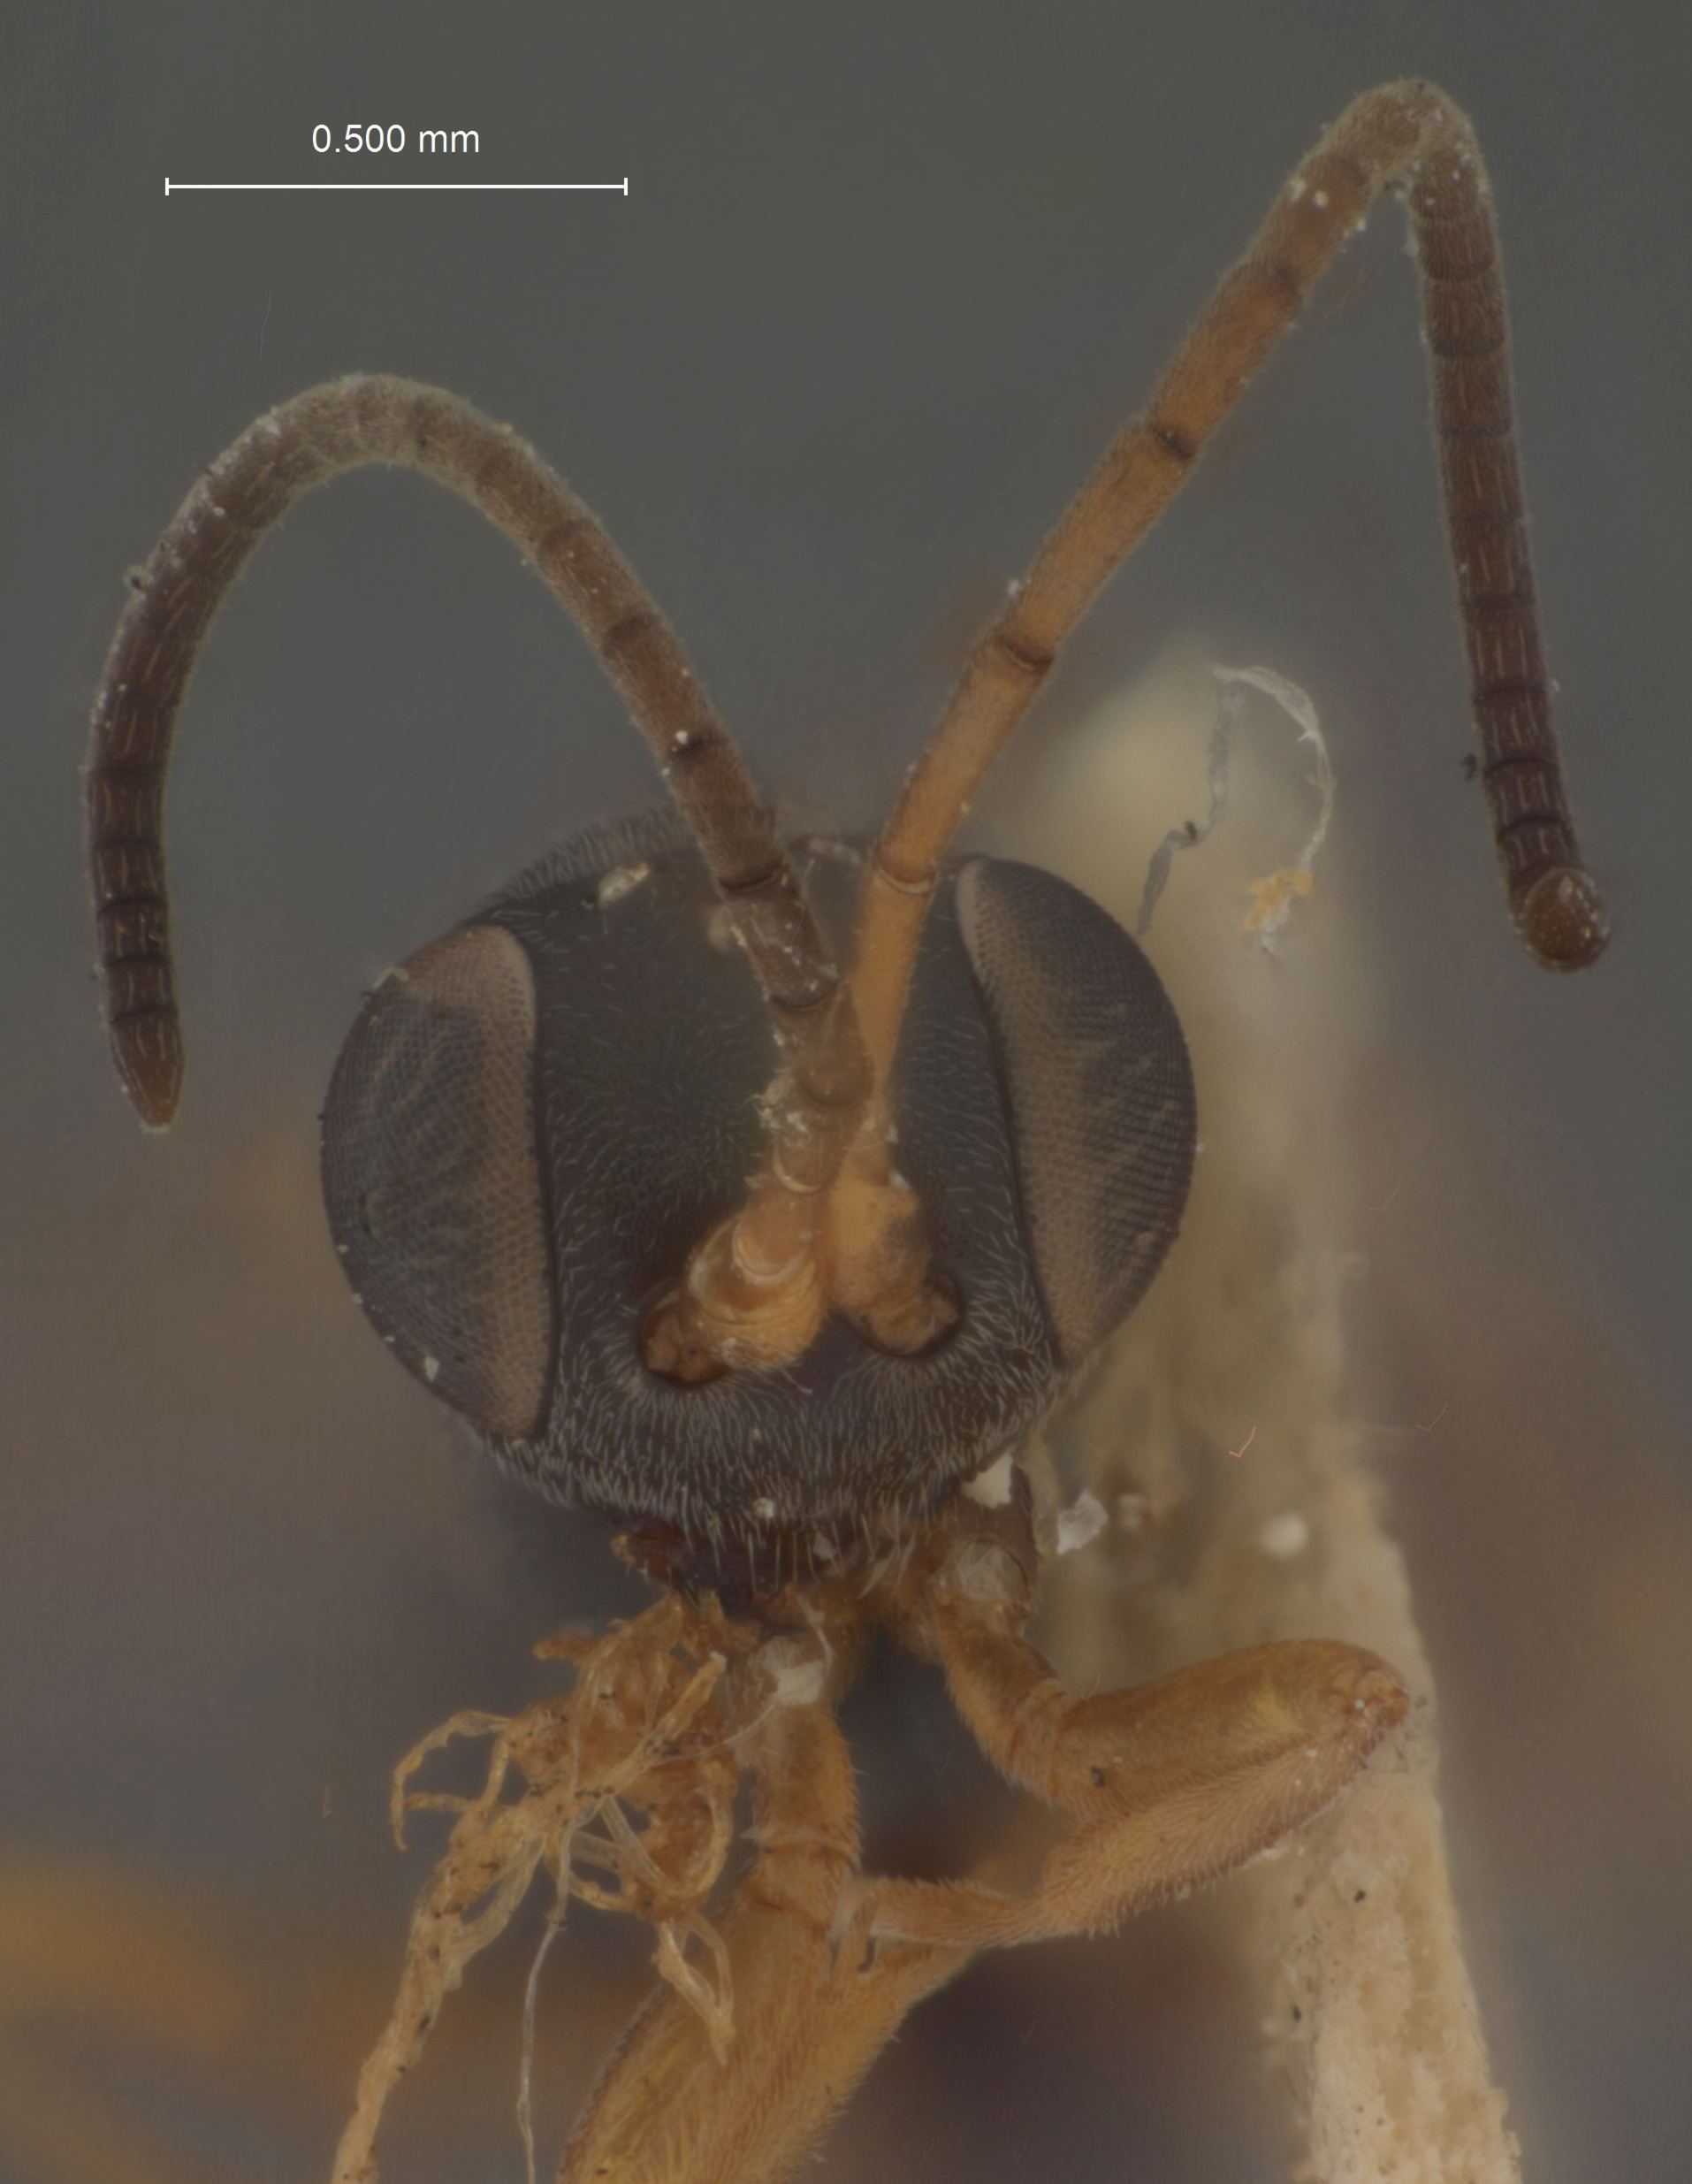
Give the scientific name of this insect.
Hemiteles apantelis
